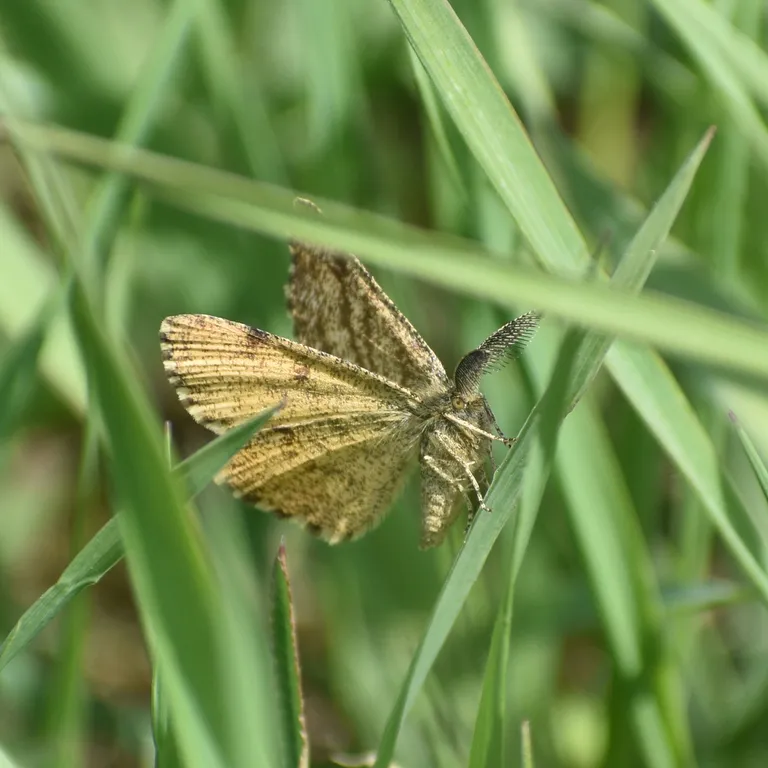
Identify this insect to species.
Ematurga atomaria
